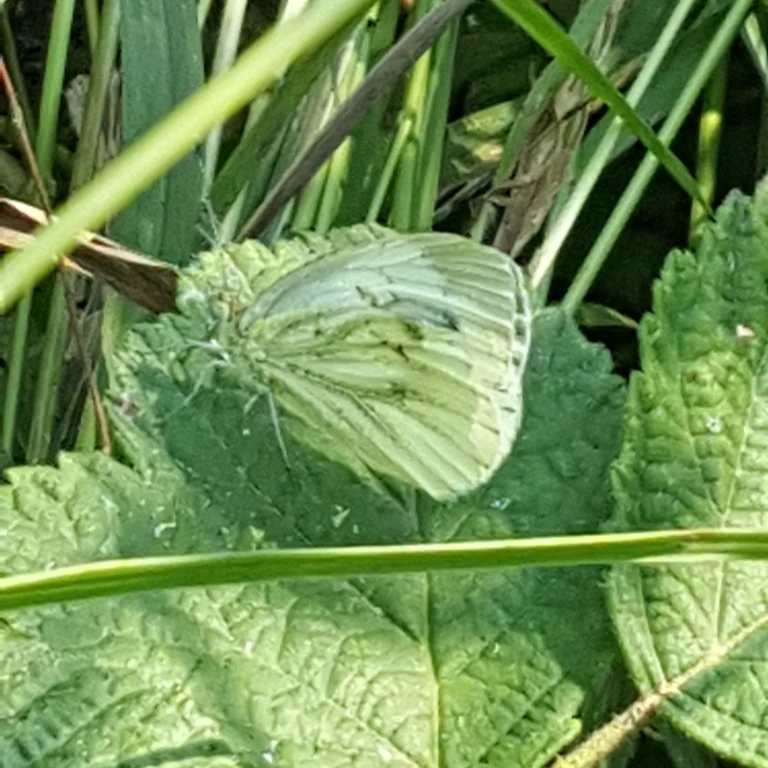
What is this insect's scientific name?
Pieris napi
